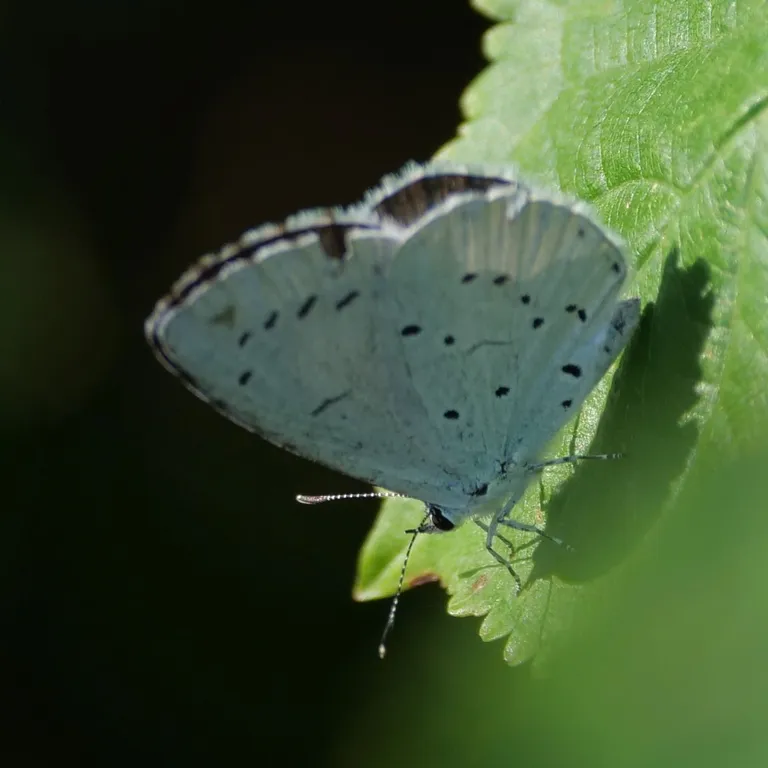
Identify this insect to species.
Celastrina argiolus
